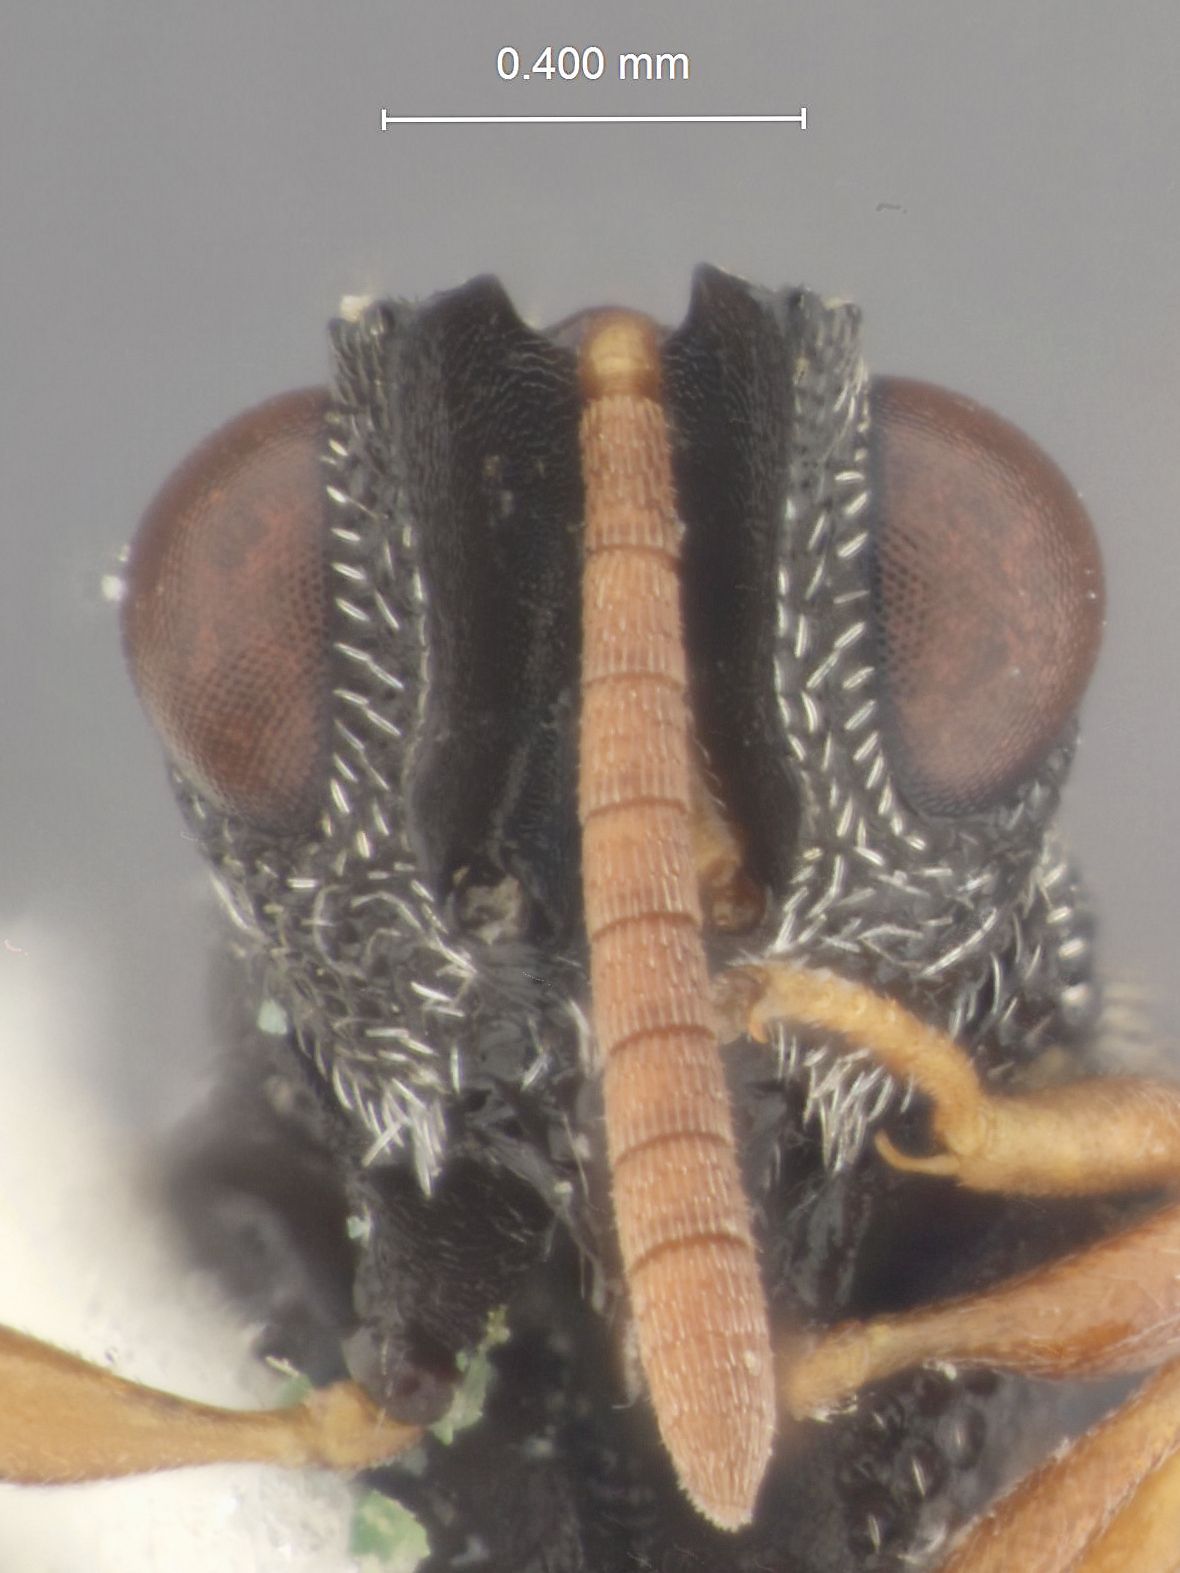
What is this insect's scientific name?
Dirhinus pambaeus
